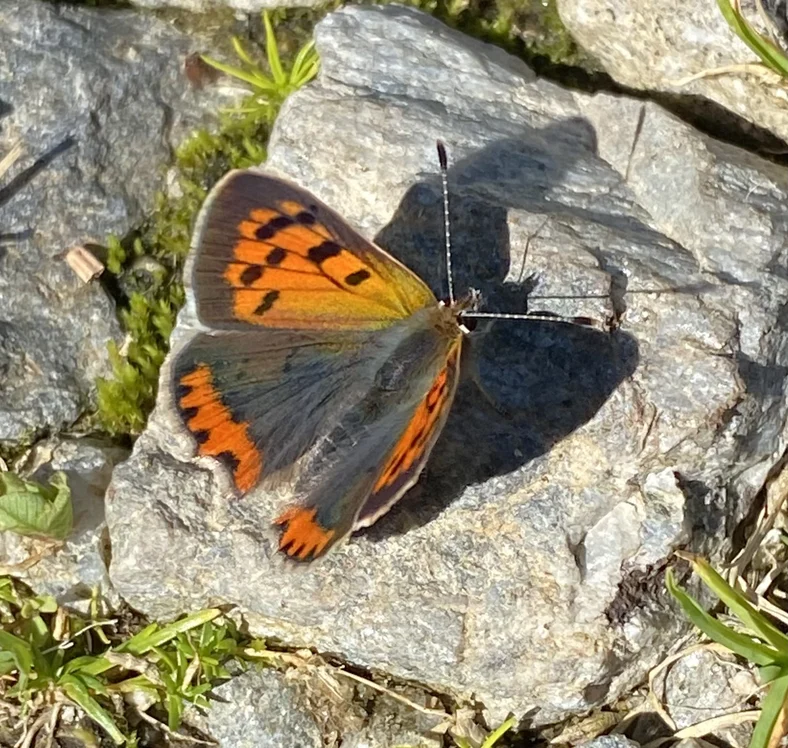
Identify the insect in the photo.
Lycaena phlaeas
